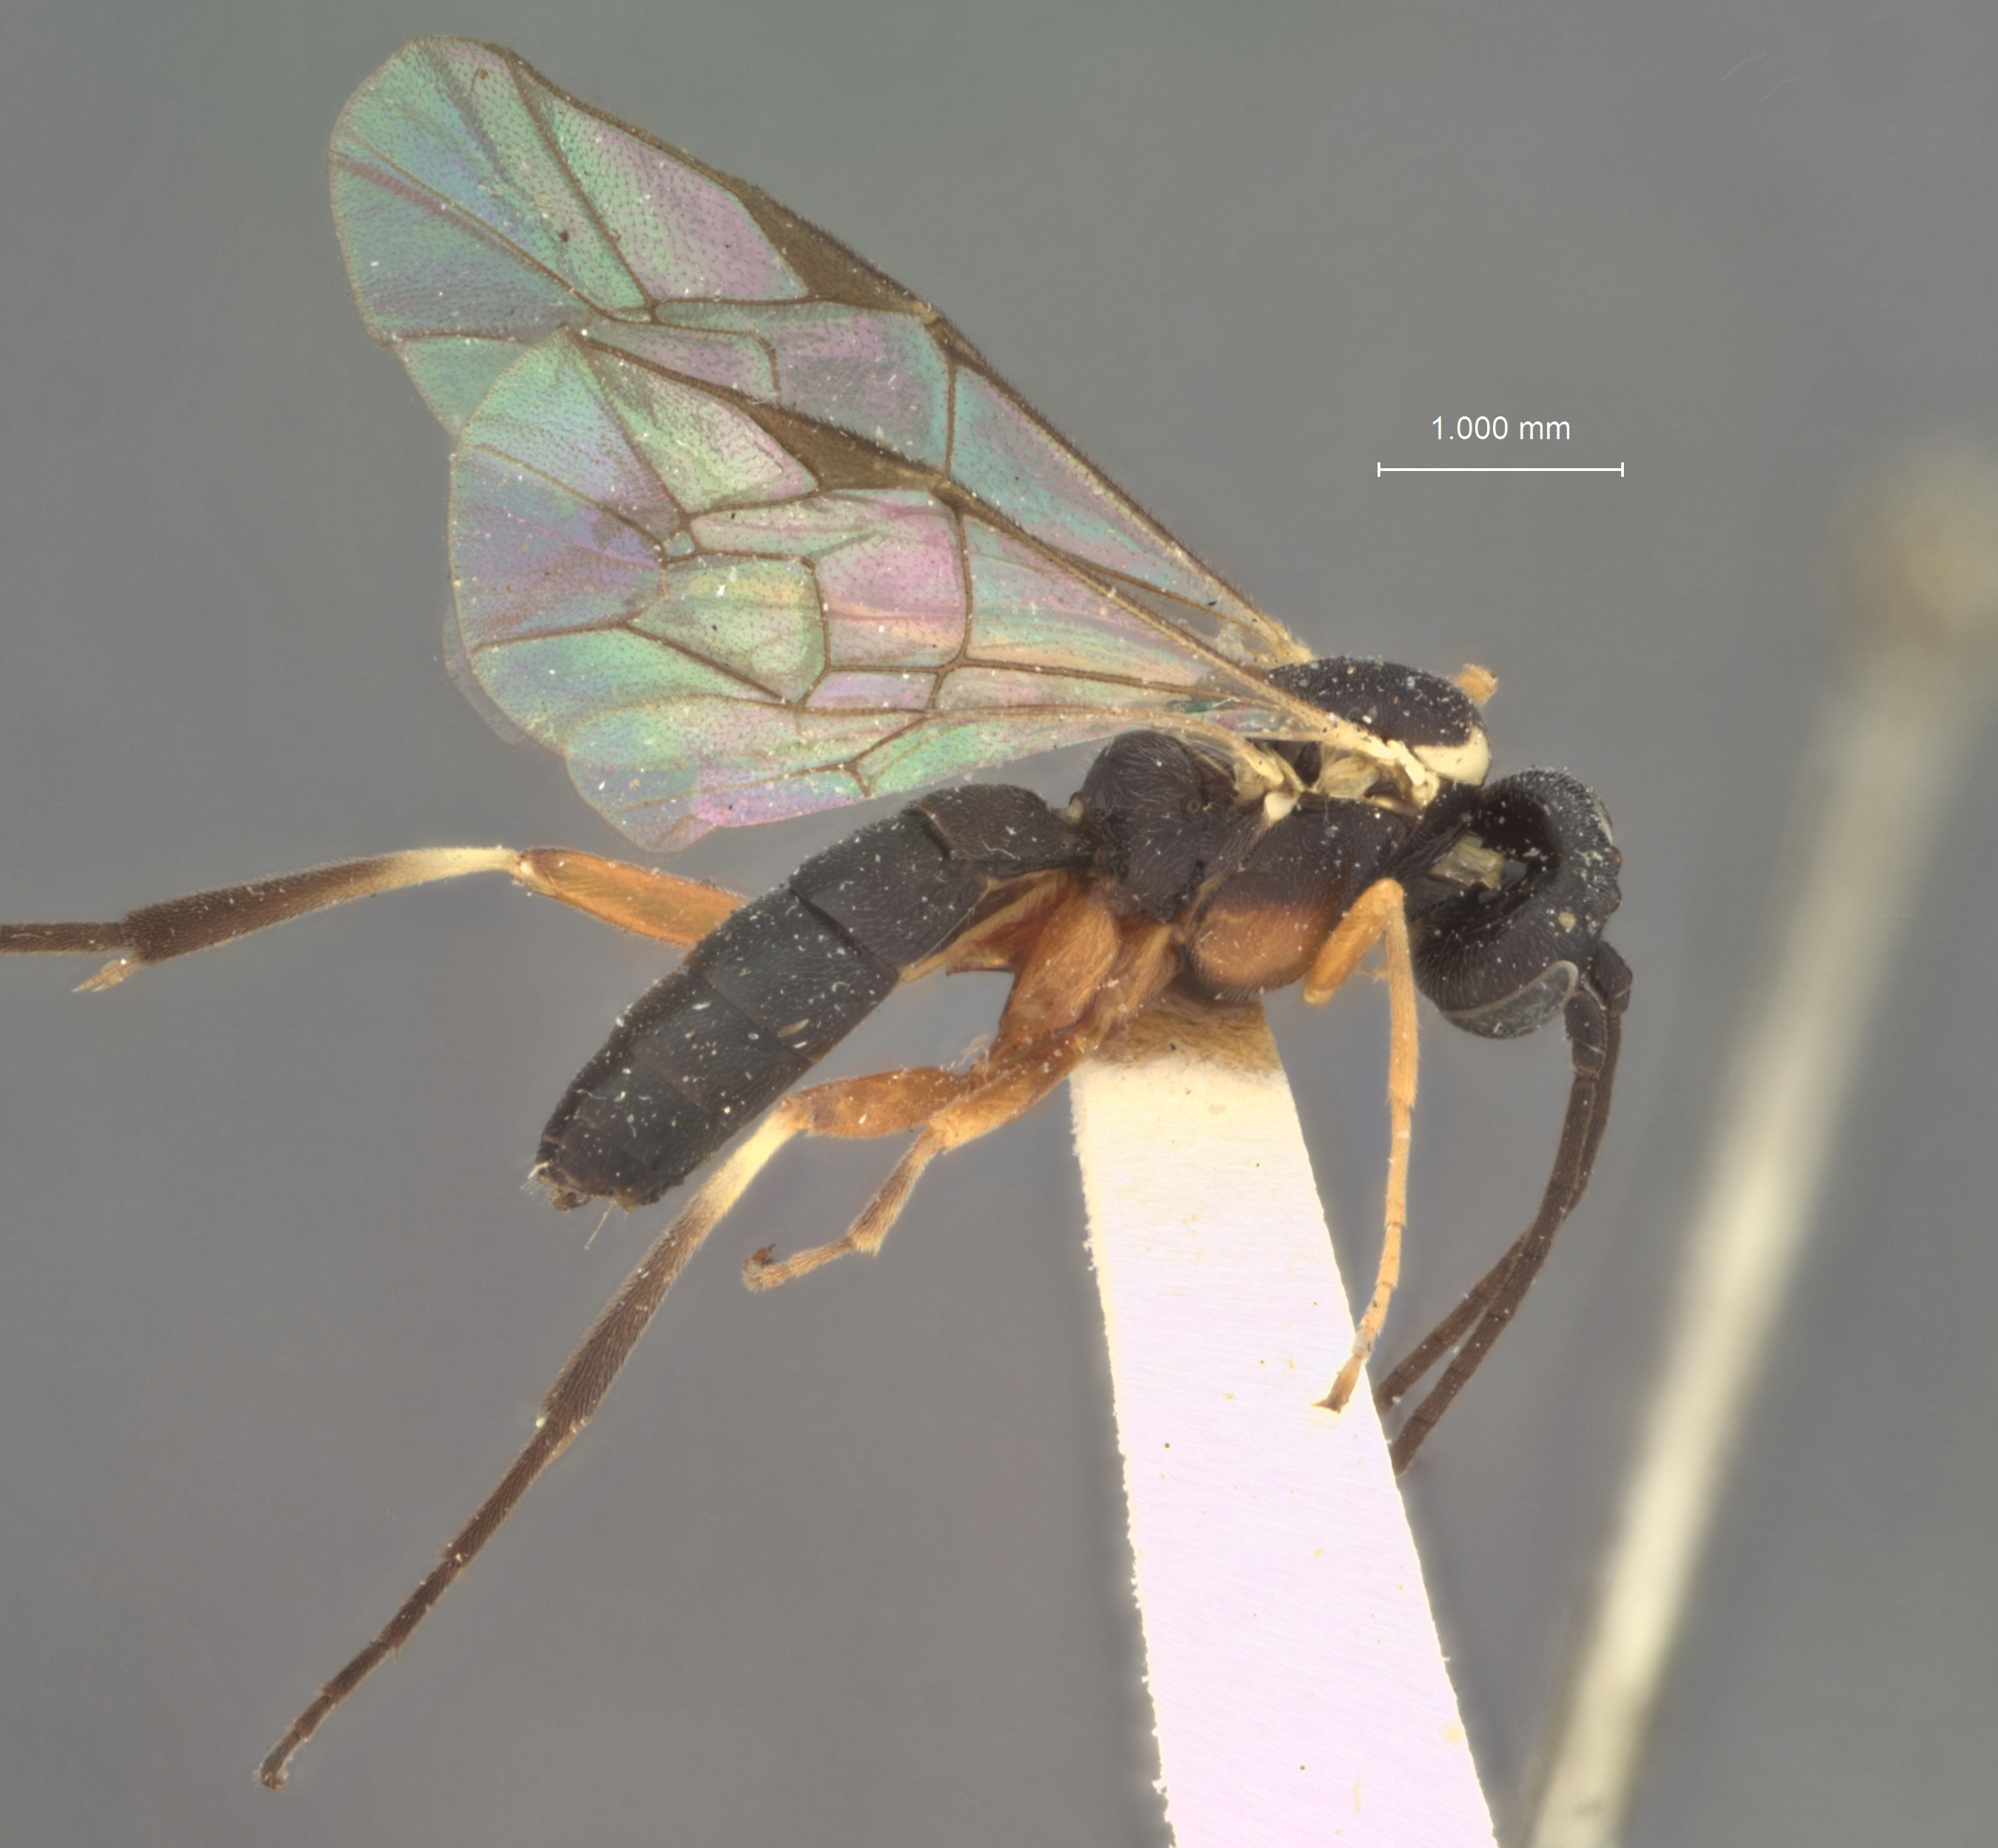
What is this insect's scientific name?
Enizemum scorteum
